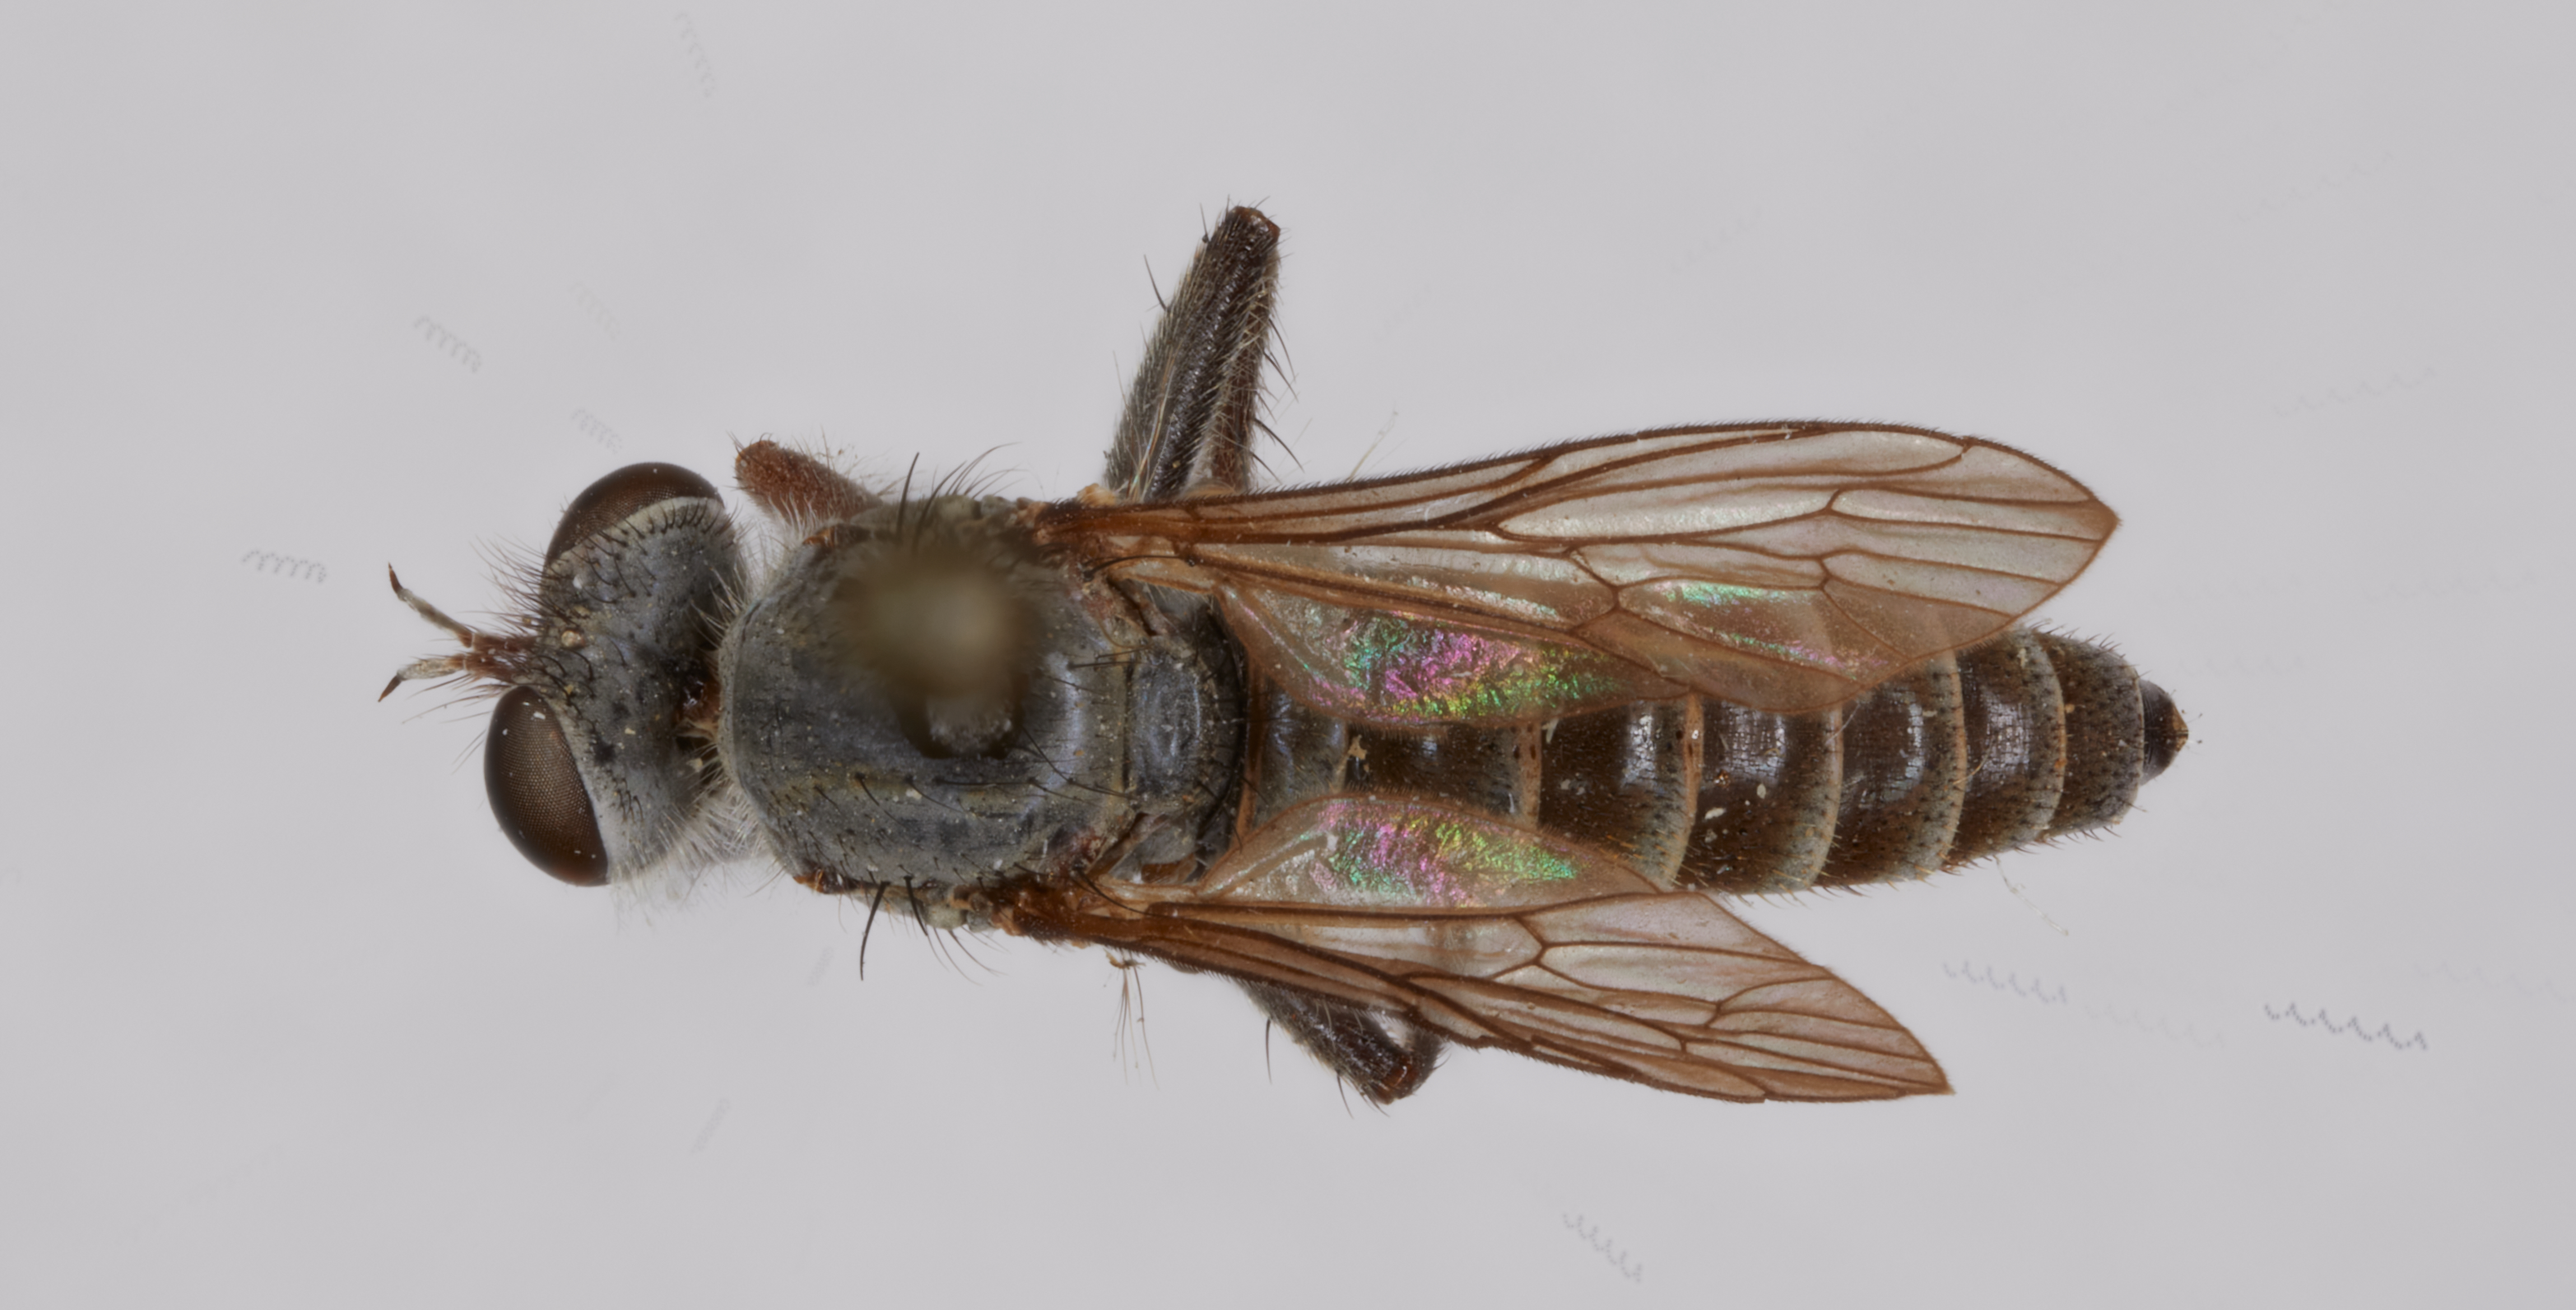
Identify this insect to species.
Lasiopogon lichtwardti
